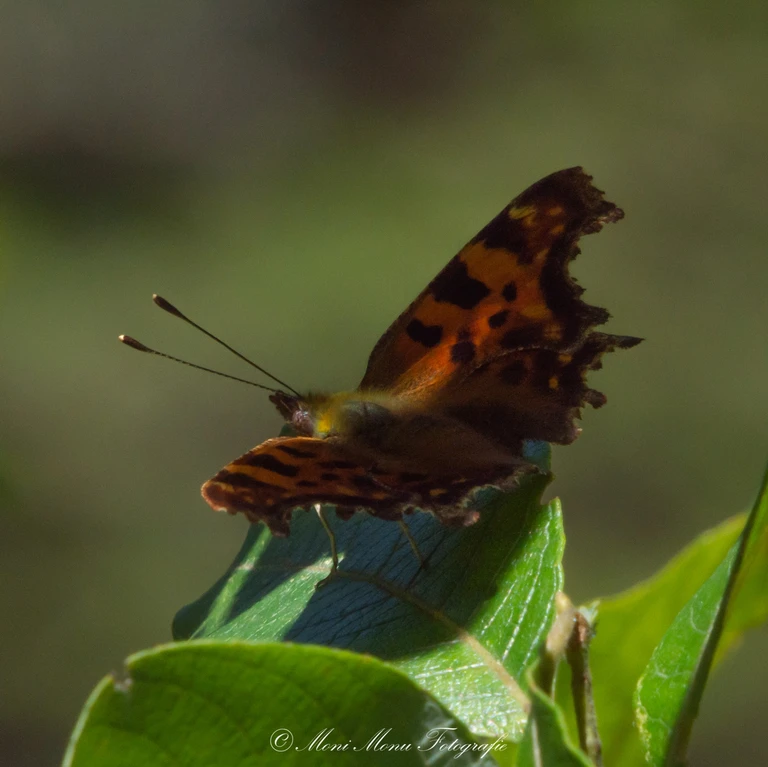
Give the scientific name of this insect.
Polygonia c-album
